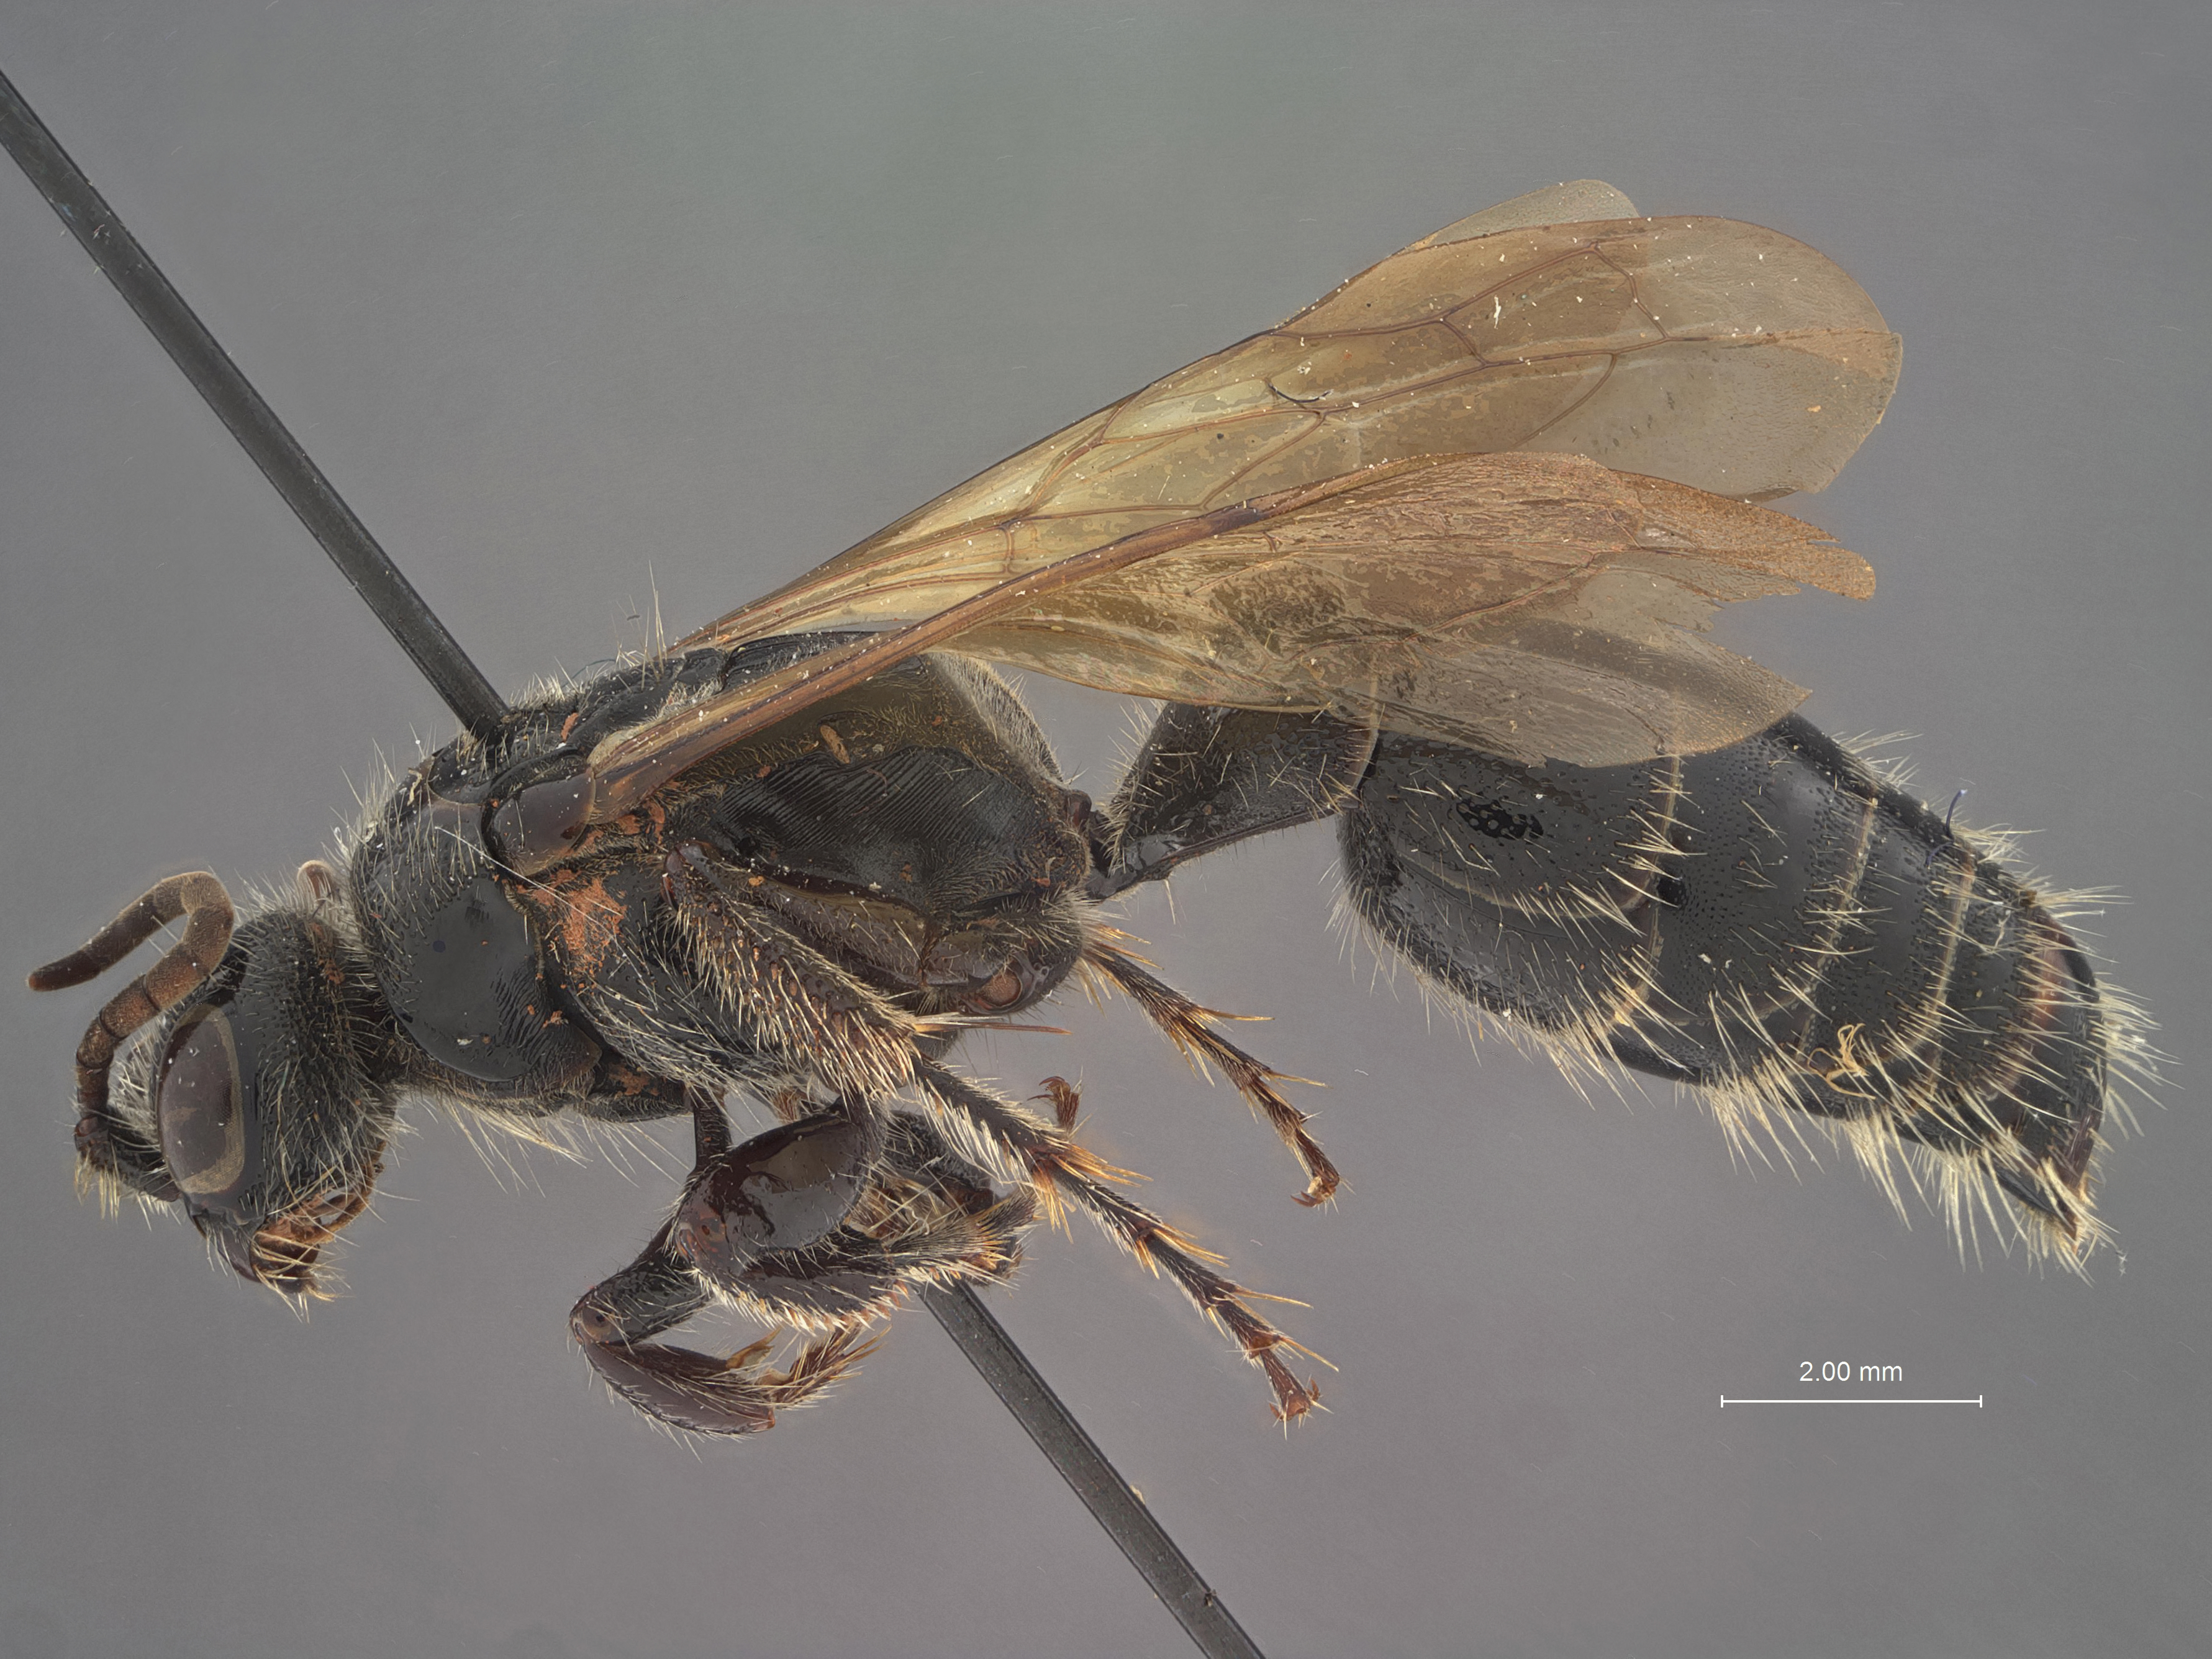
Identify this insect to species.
Tiphia s-quarta
